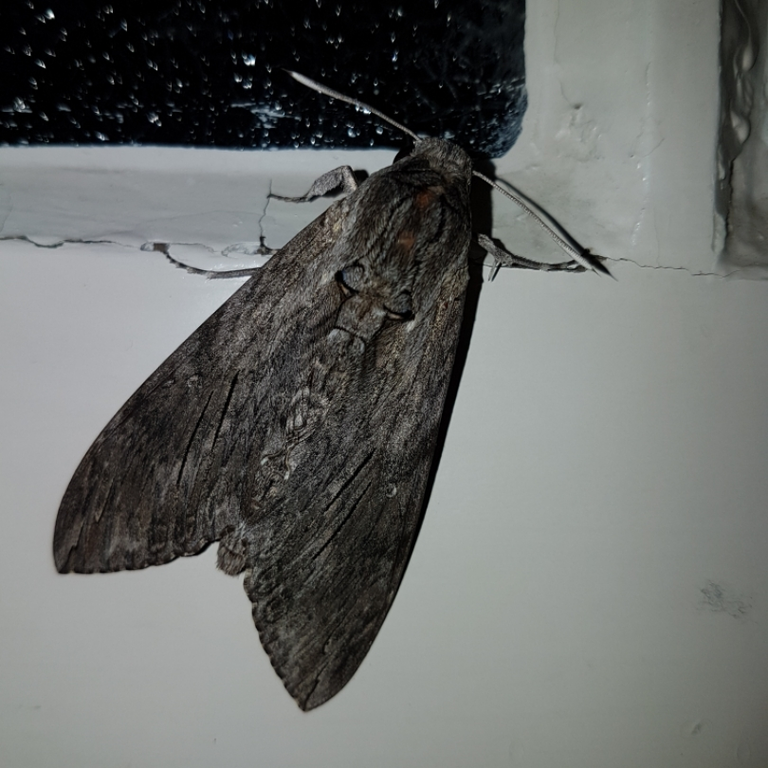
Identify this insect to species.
Agrius convolvuli
